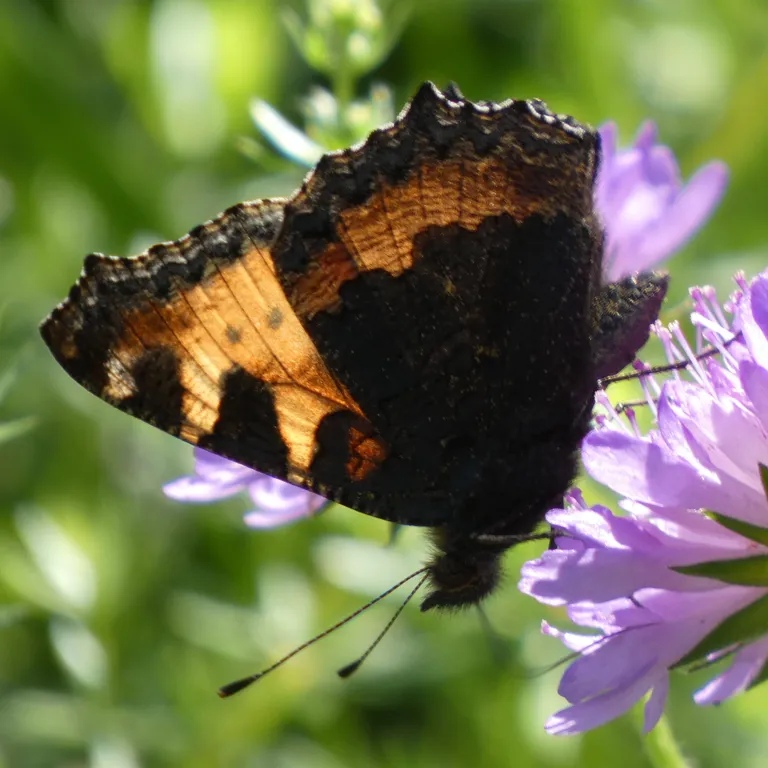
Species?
Aglais urticae
